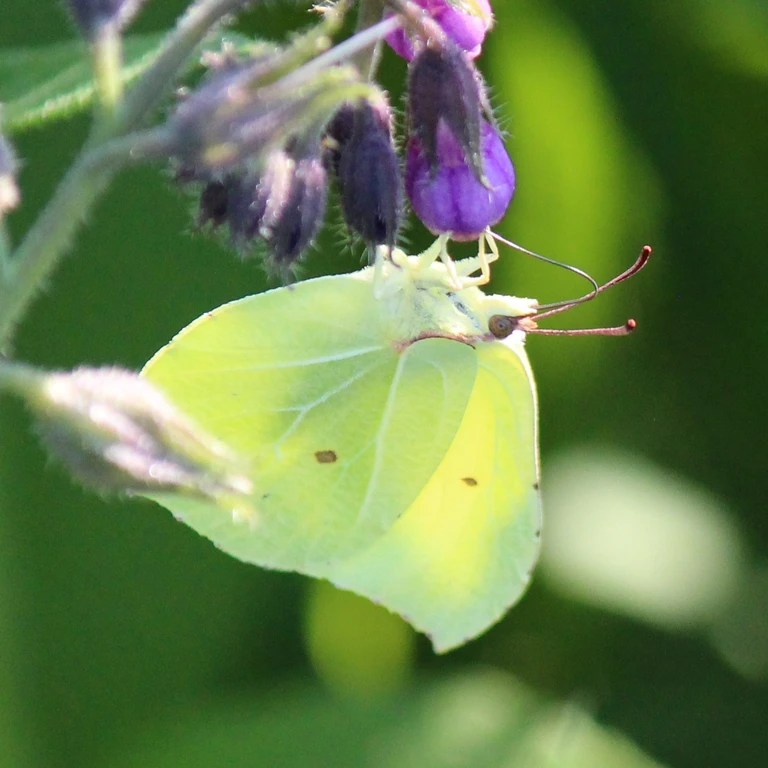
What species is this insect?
Gonepteryx rhamni
